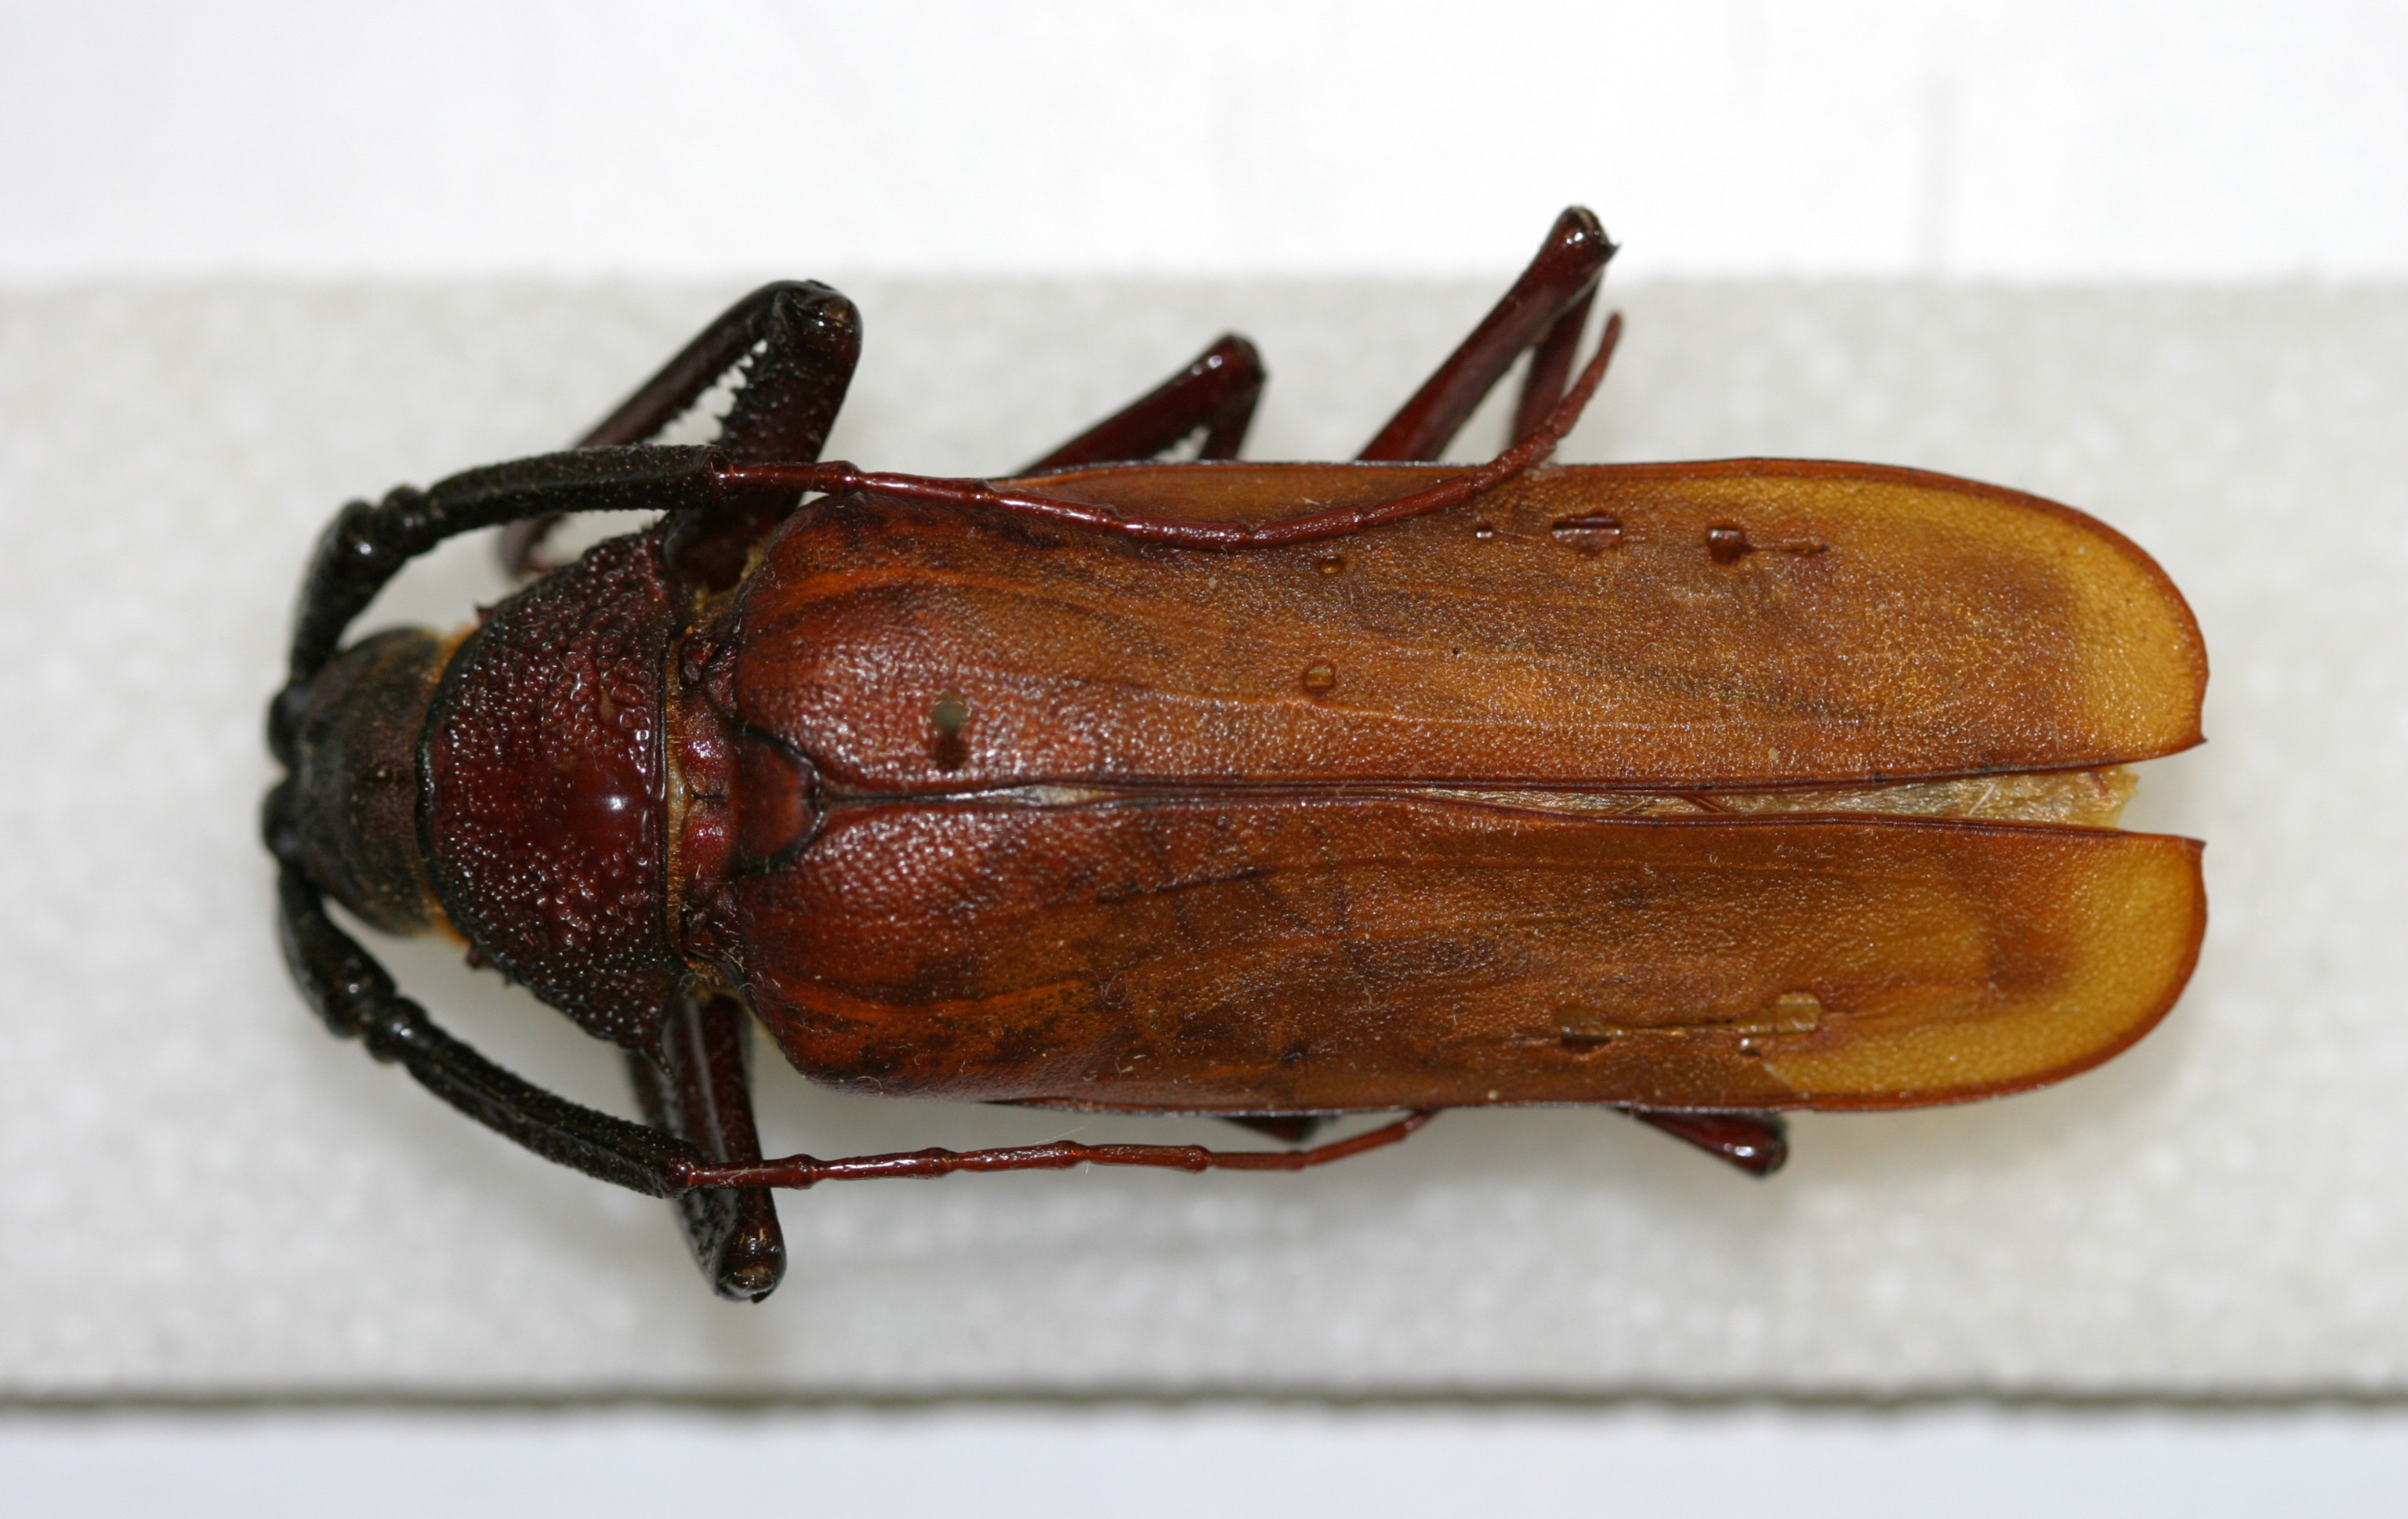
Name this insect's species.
Macrotoma fisheri
